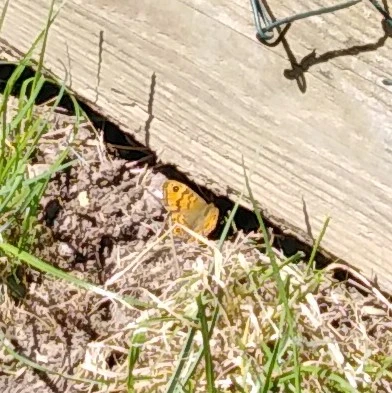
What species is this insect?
Lasiommata megera (also Pararge megera)
